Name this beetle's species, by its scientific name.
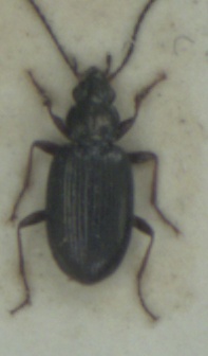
Bembidion tibiale
